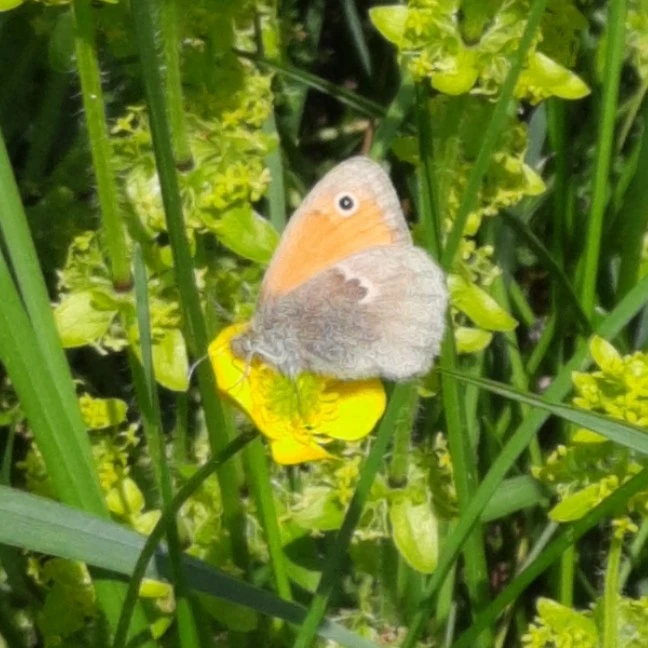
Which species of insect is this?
Coenonympha pamphilus
